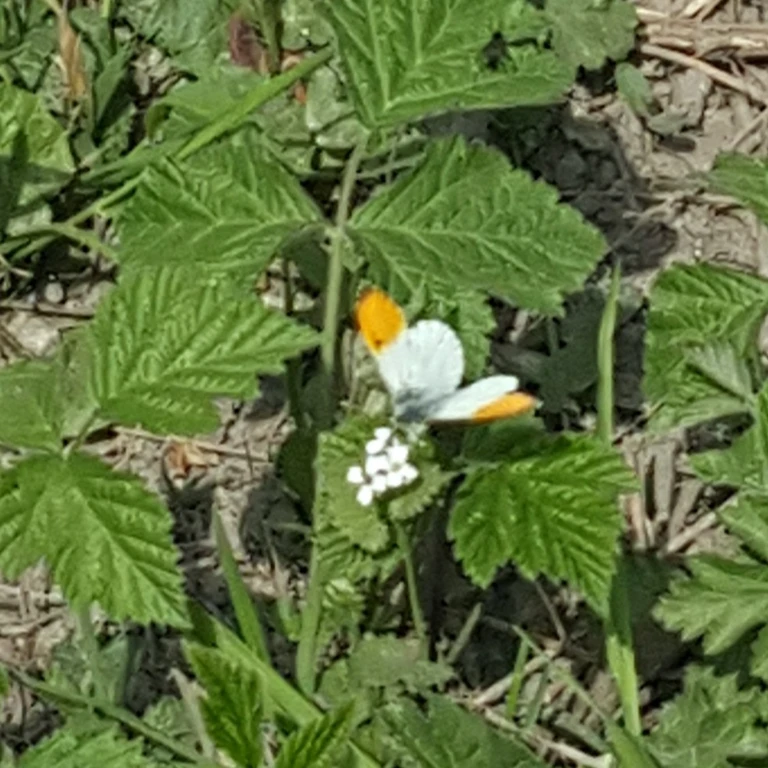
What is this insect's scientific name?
Anthocharis cardamines
